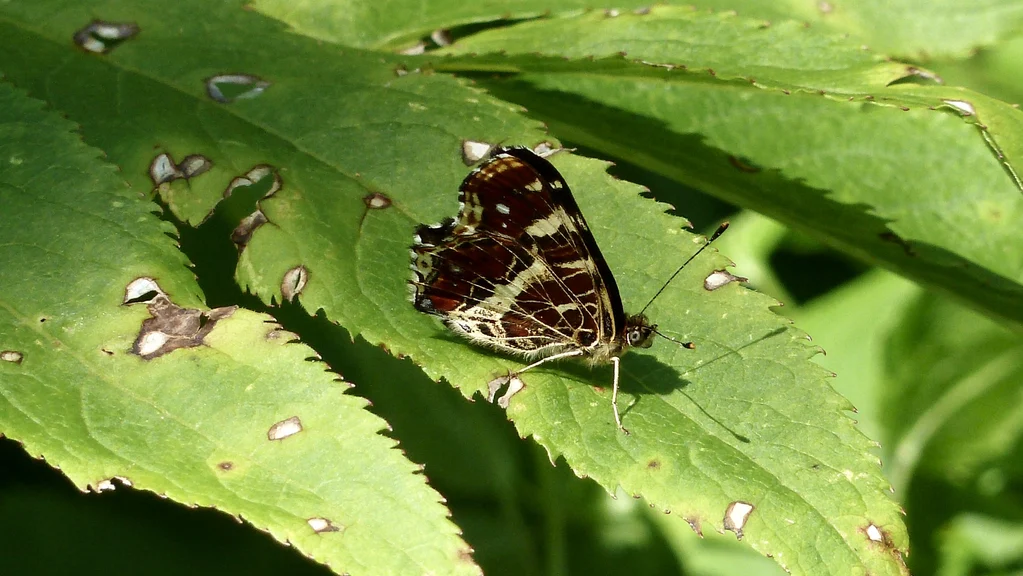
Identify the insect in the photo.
Araschnia levana
